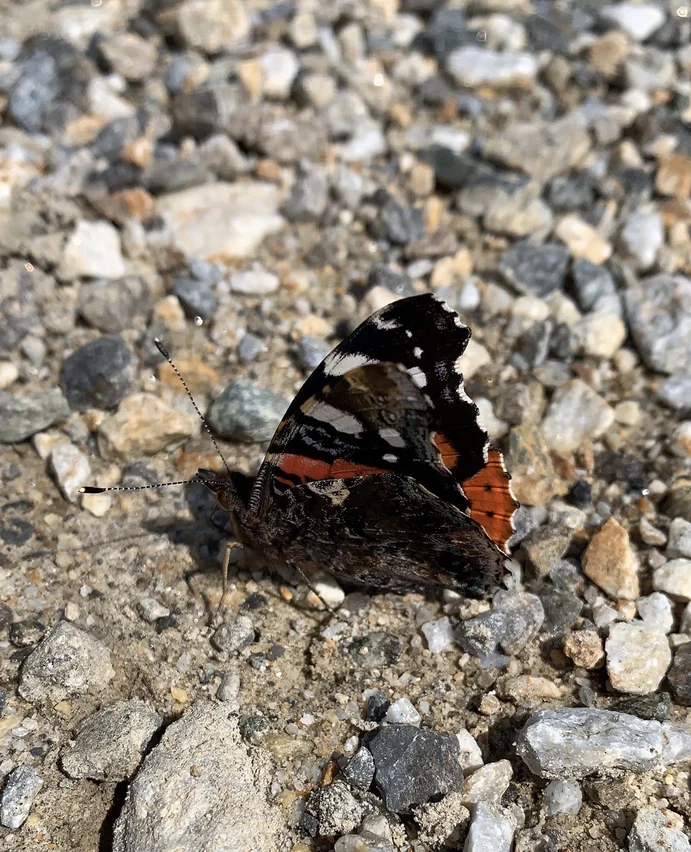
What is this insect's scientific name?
Vanessa atalanta
